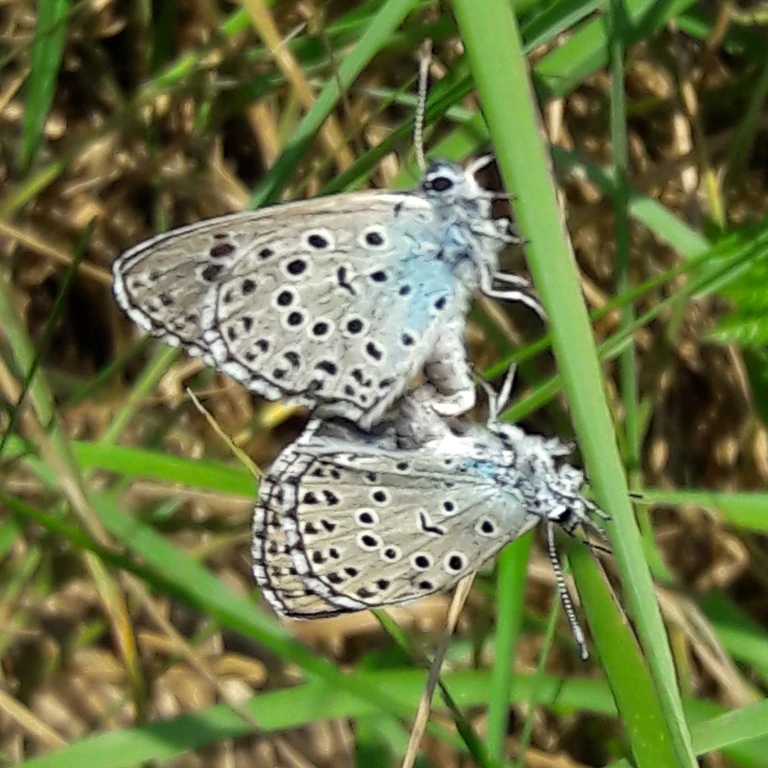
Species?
Phengaris arion (also Maculinea arion)
